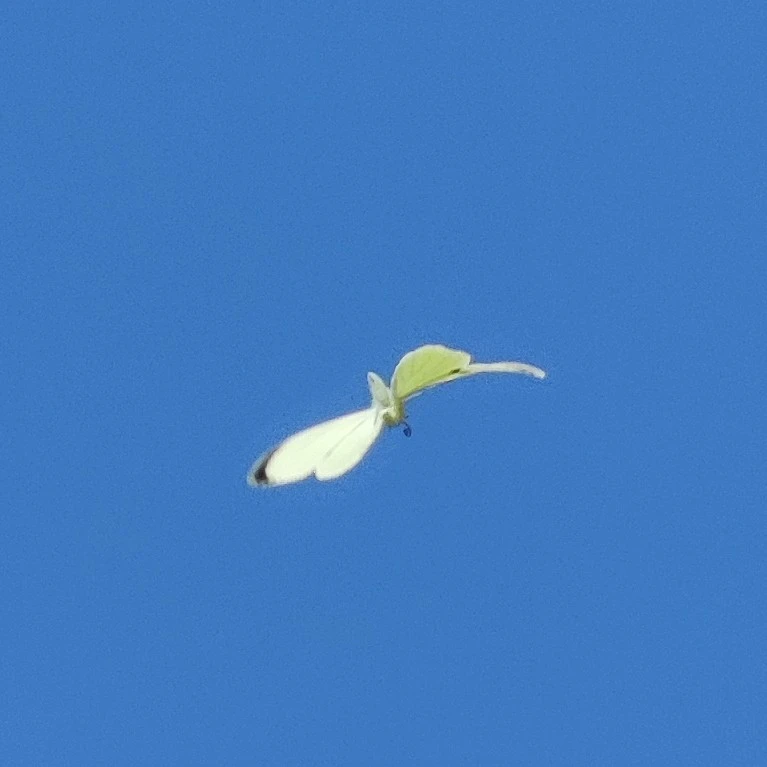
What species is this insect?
Pieris brassicae
